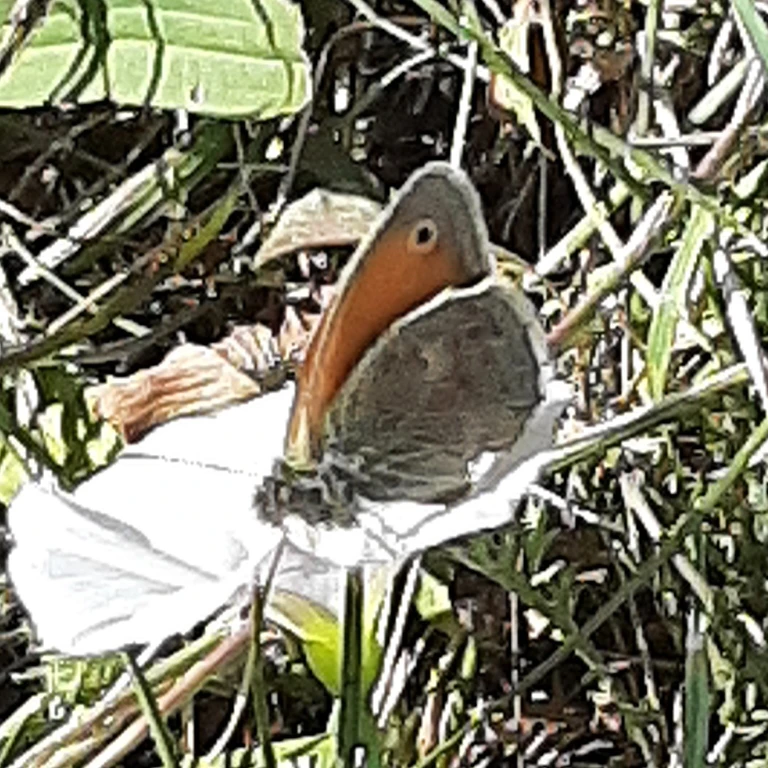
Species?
Coenonympha pamphilus
